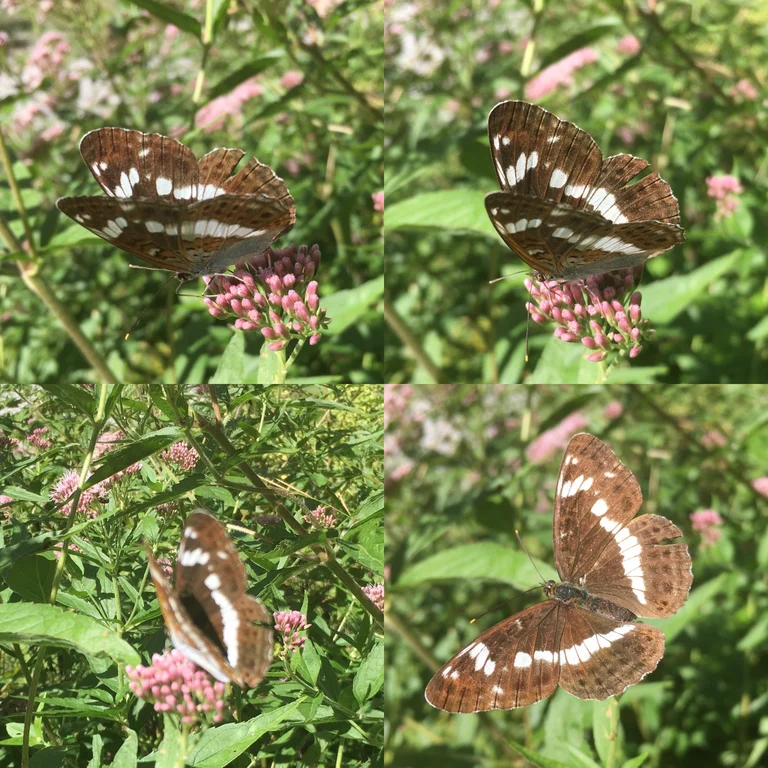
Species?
Limenitis camilla (also Ladoga camilla)
